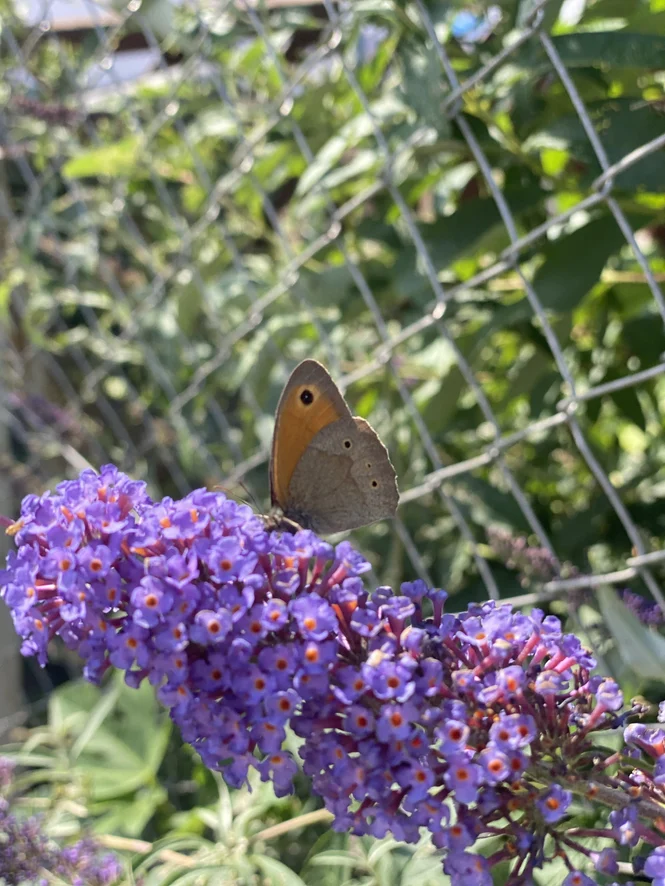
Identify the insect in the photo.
Maniola jurtina
